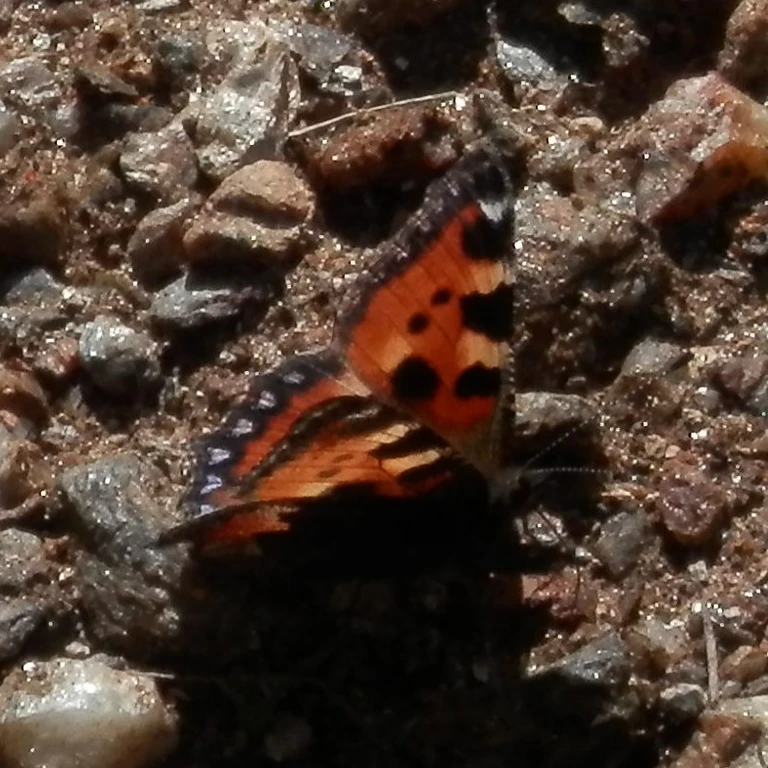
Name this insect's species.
Aglais urticae
